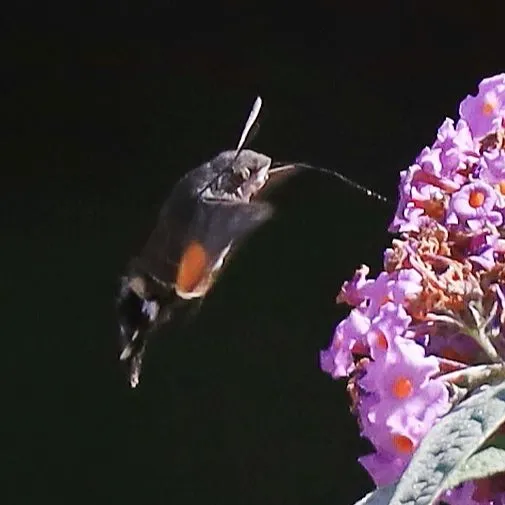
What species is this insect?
Macroglossum stellatarum
